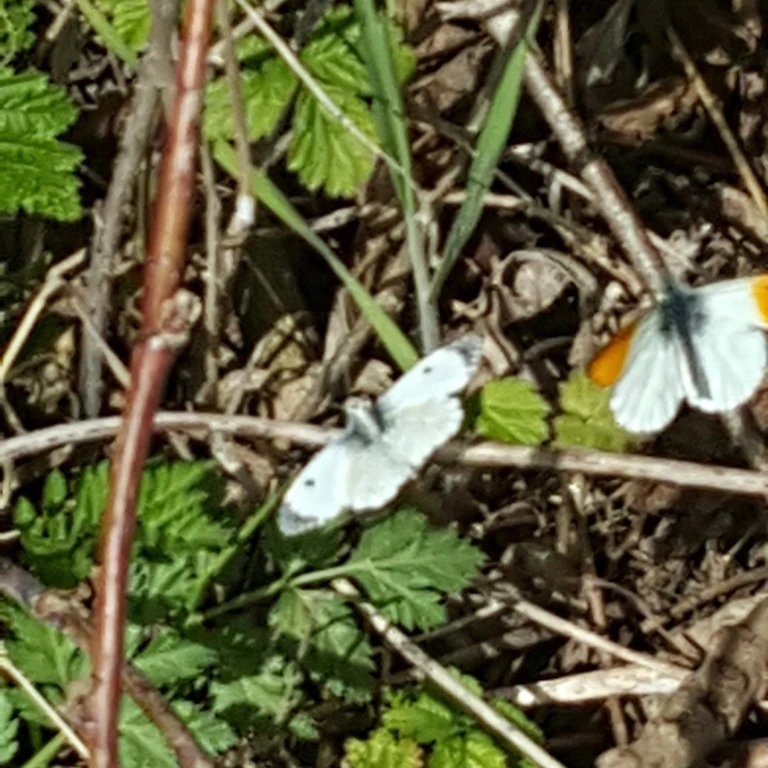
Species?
Anthocharis cardamines
